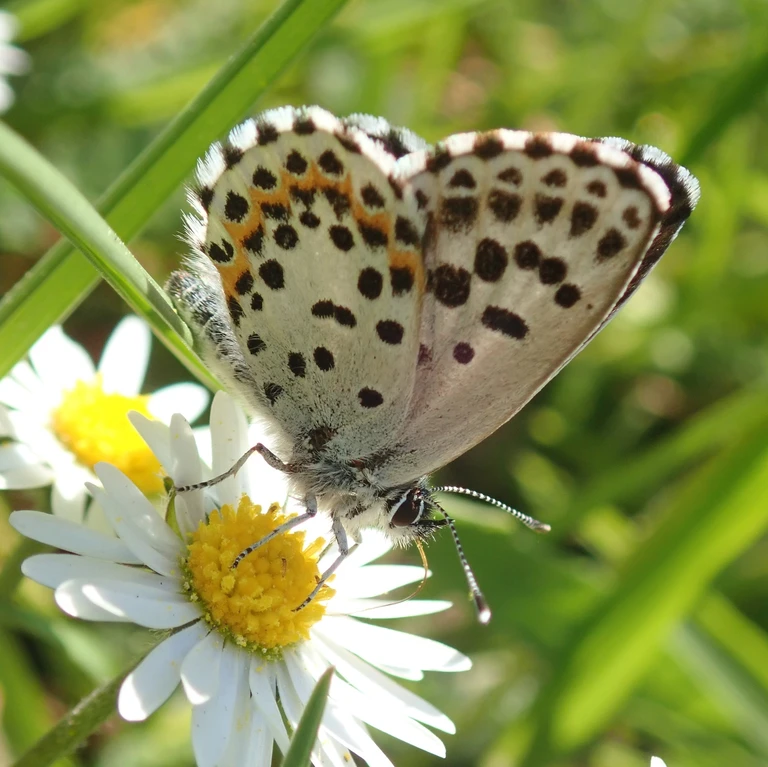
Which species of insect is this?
Scolitantides orion
